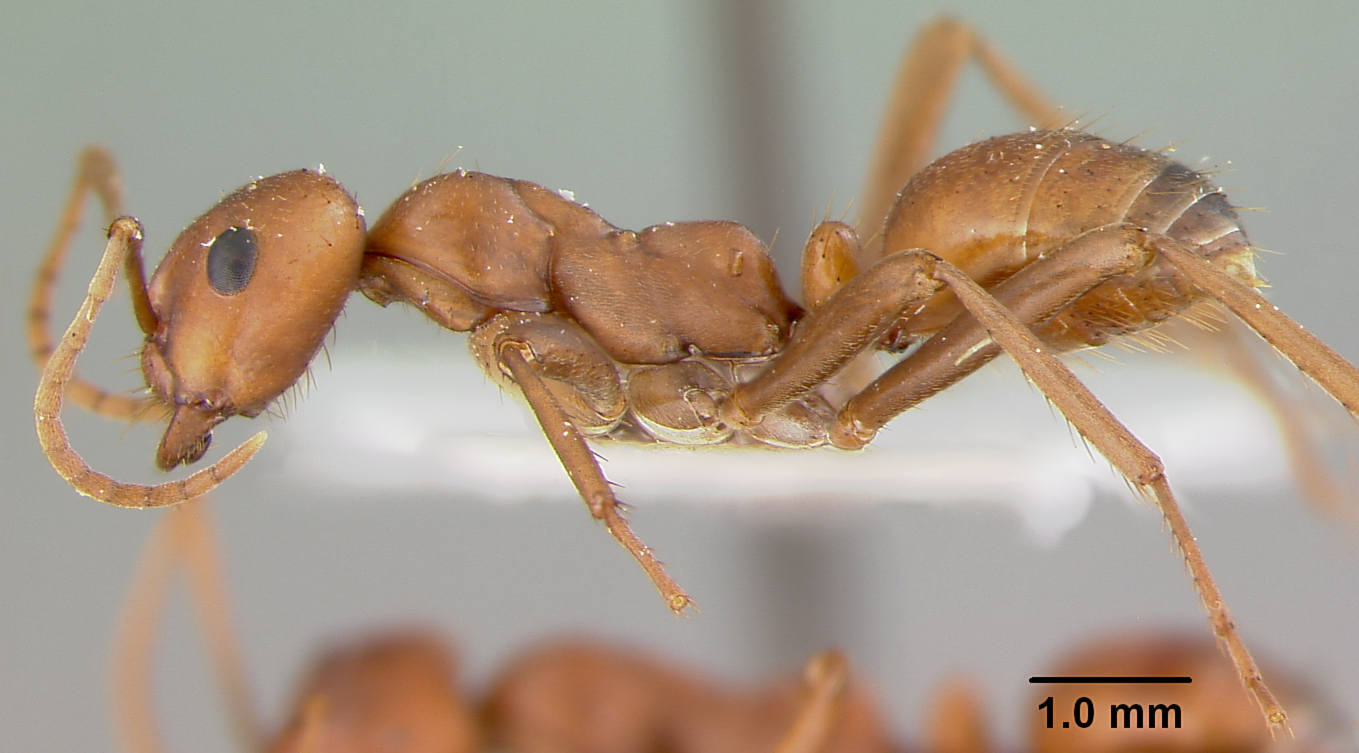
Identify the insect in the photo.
Polyergus lucidus
